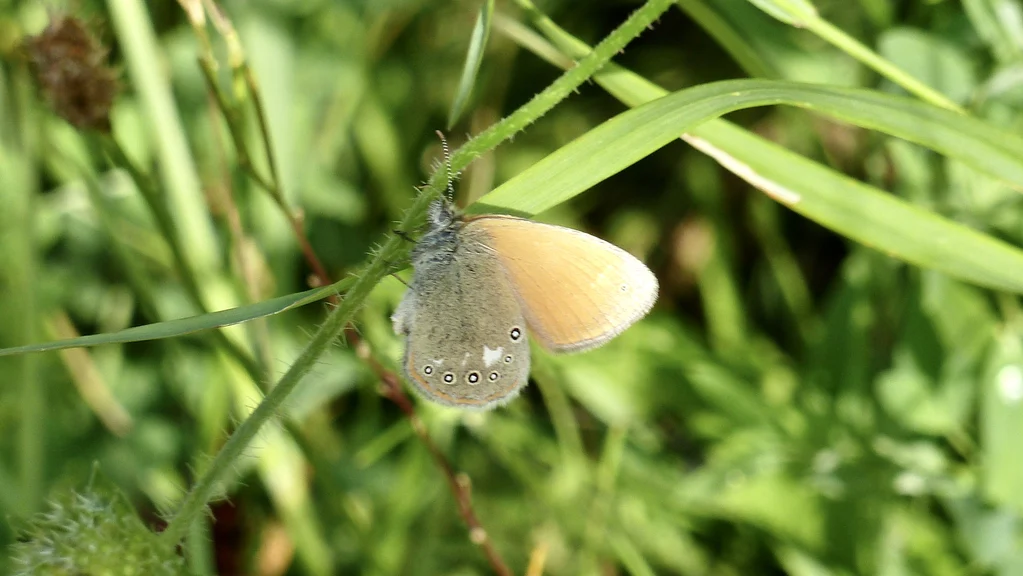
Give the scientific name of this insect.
Coenonympha glycerion (also Coenonympha iphis)
